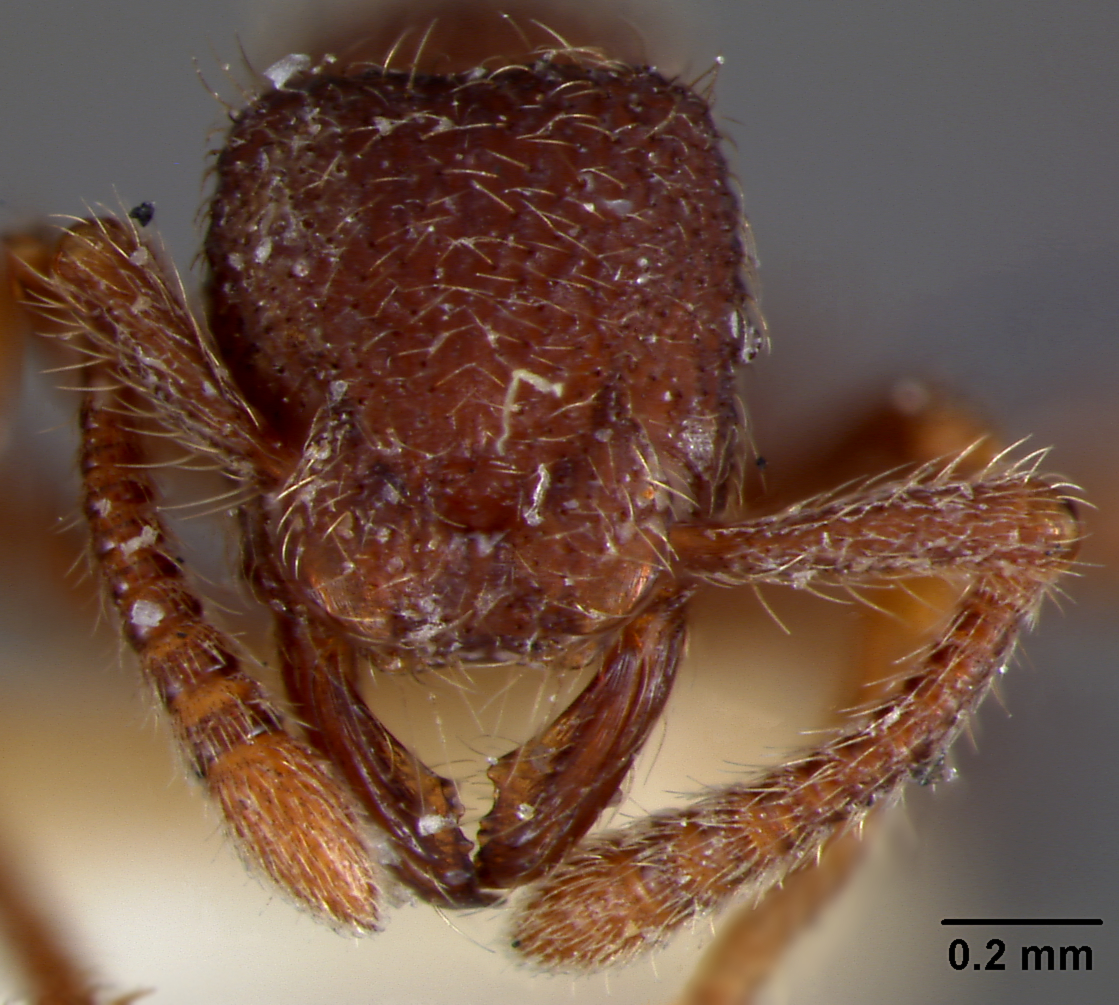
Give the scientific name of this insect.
Opisthoscyphus scabrosus
